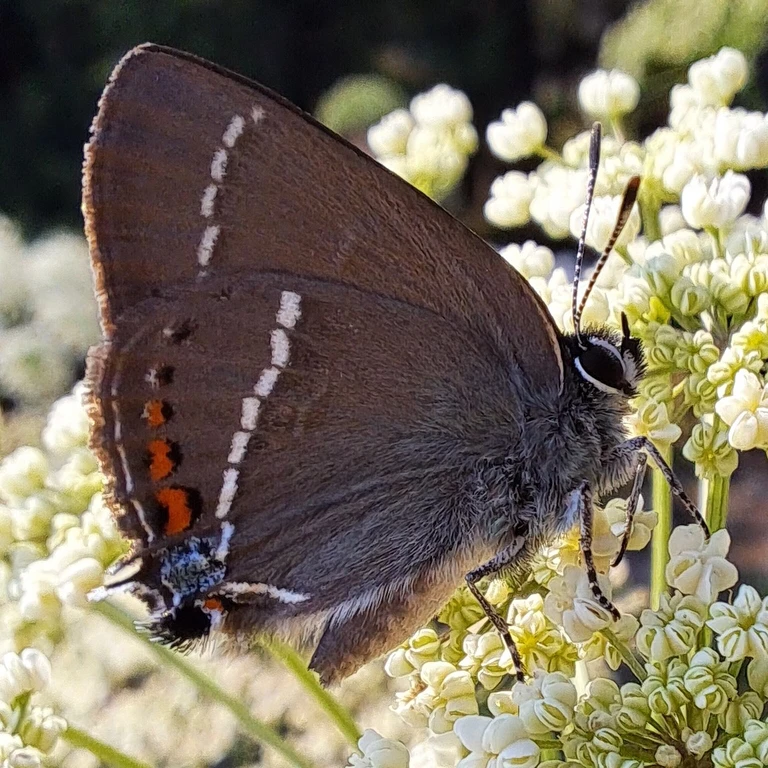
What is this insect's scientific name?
Satyrium spini (also Tuttiola spini)
